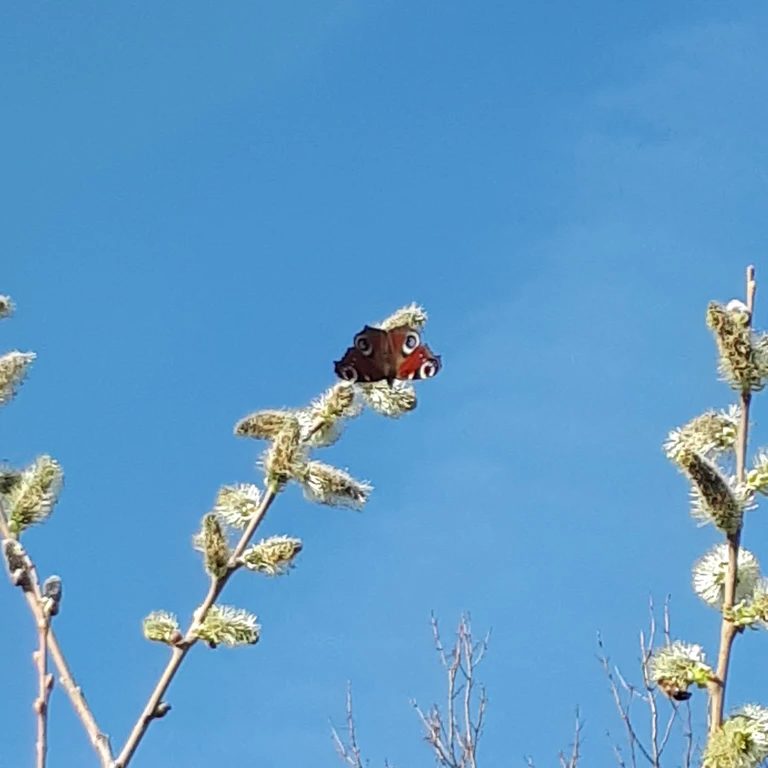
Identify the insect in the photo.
Aglais io
